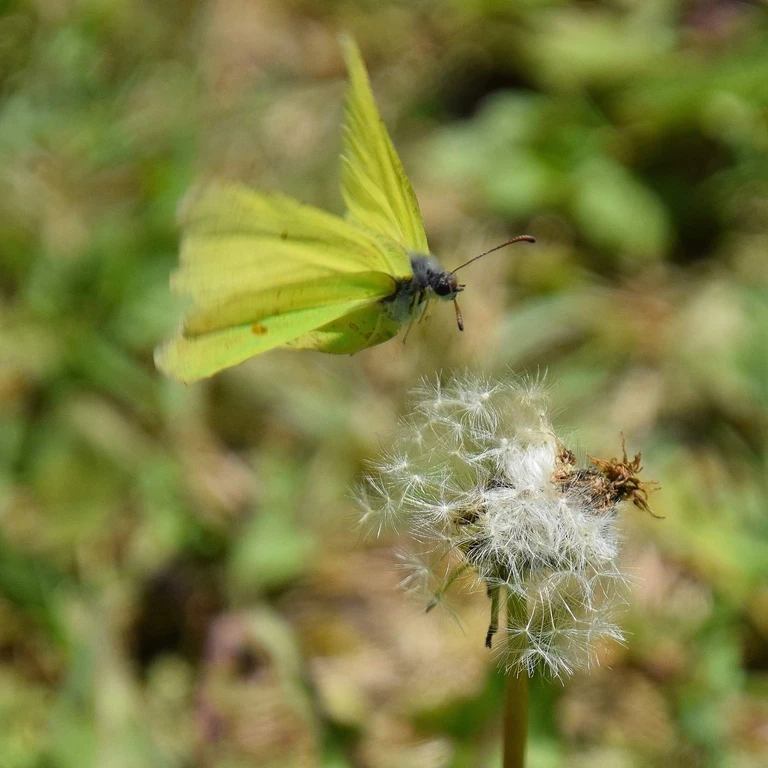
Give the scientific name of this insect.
Gonepteryx rhamni
